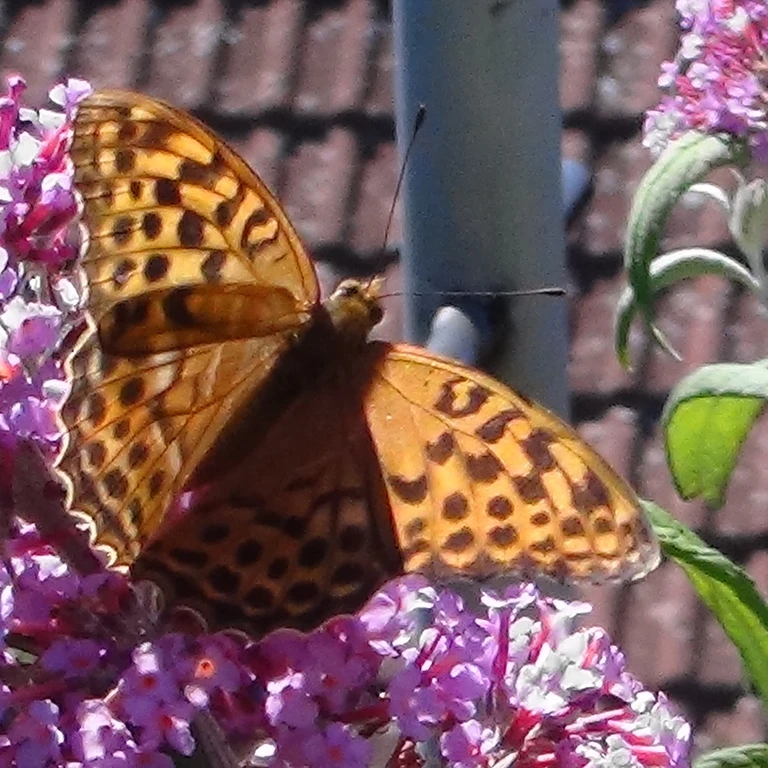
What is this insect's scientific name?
Argynnis paphia
